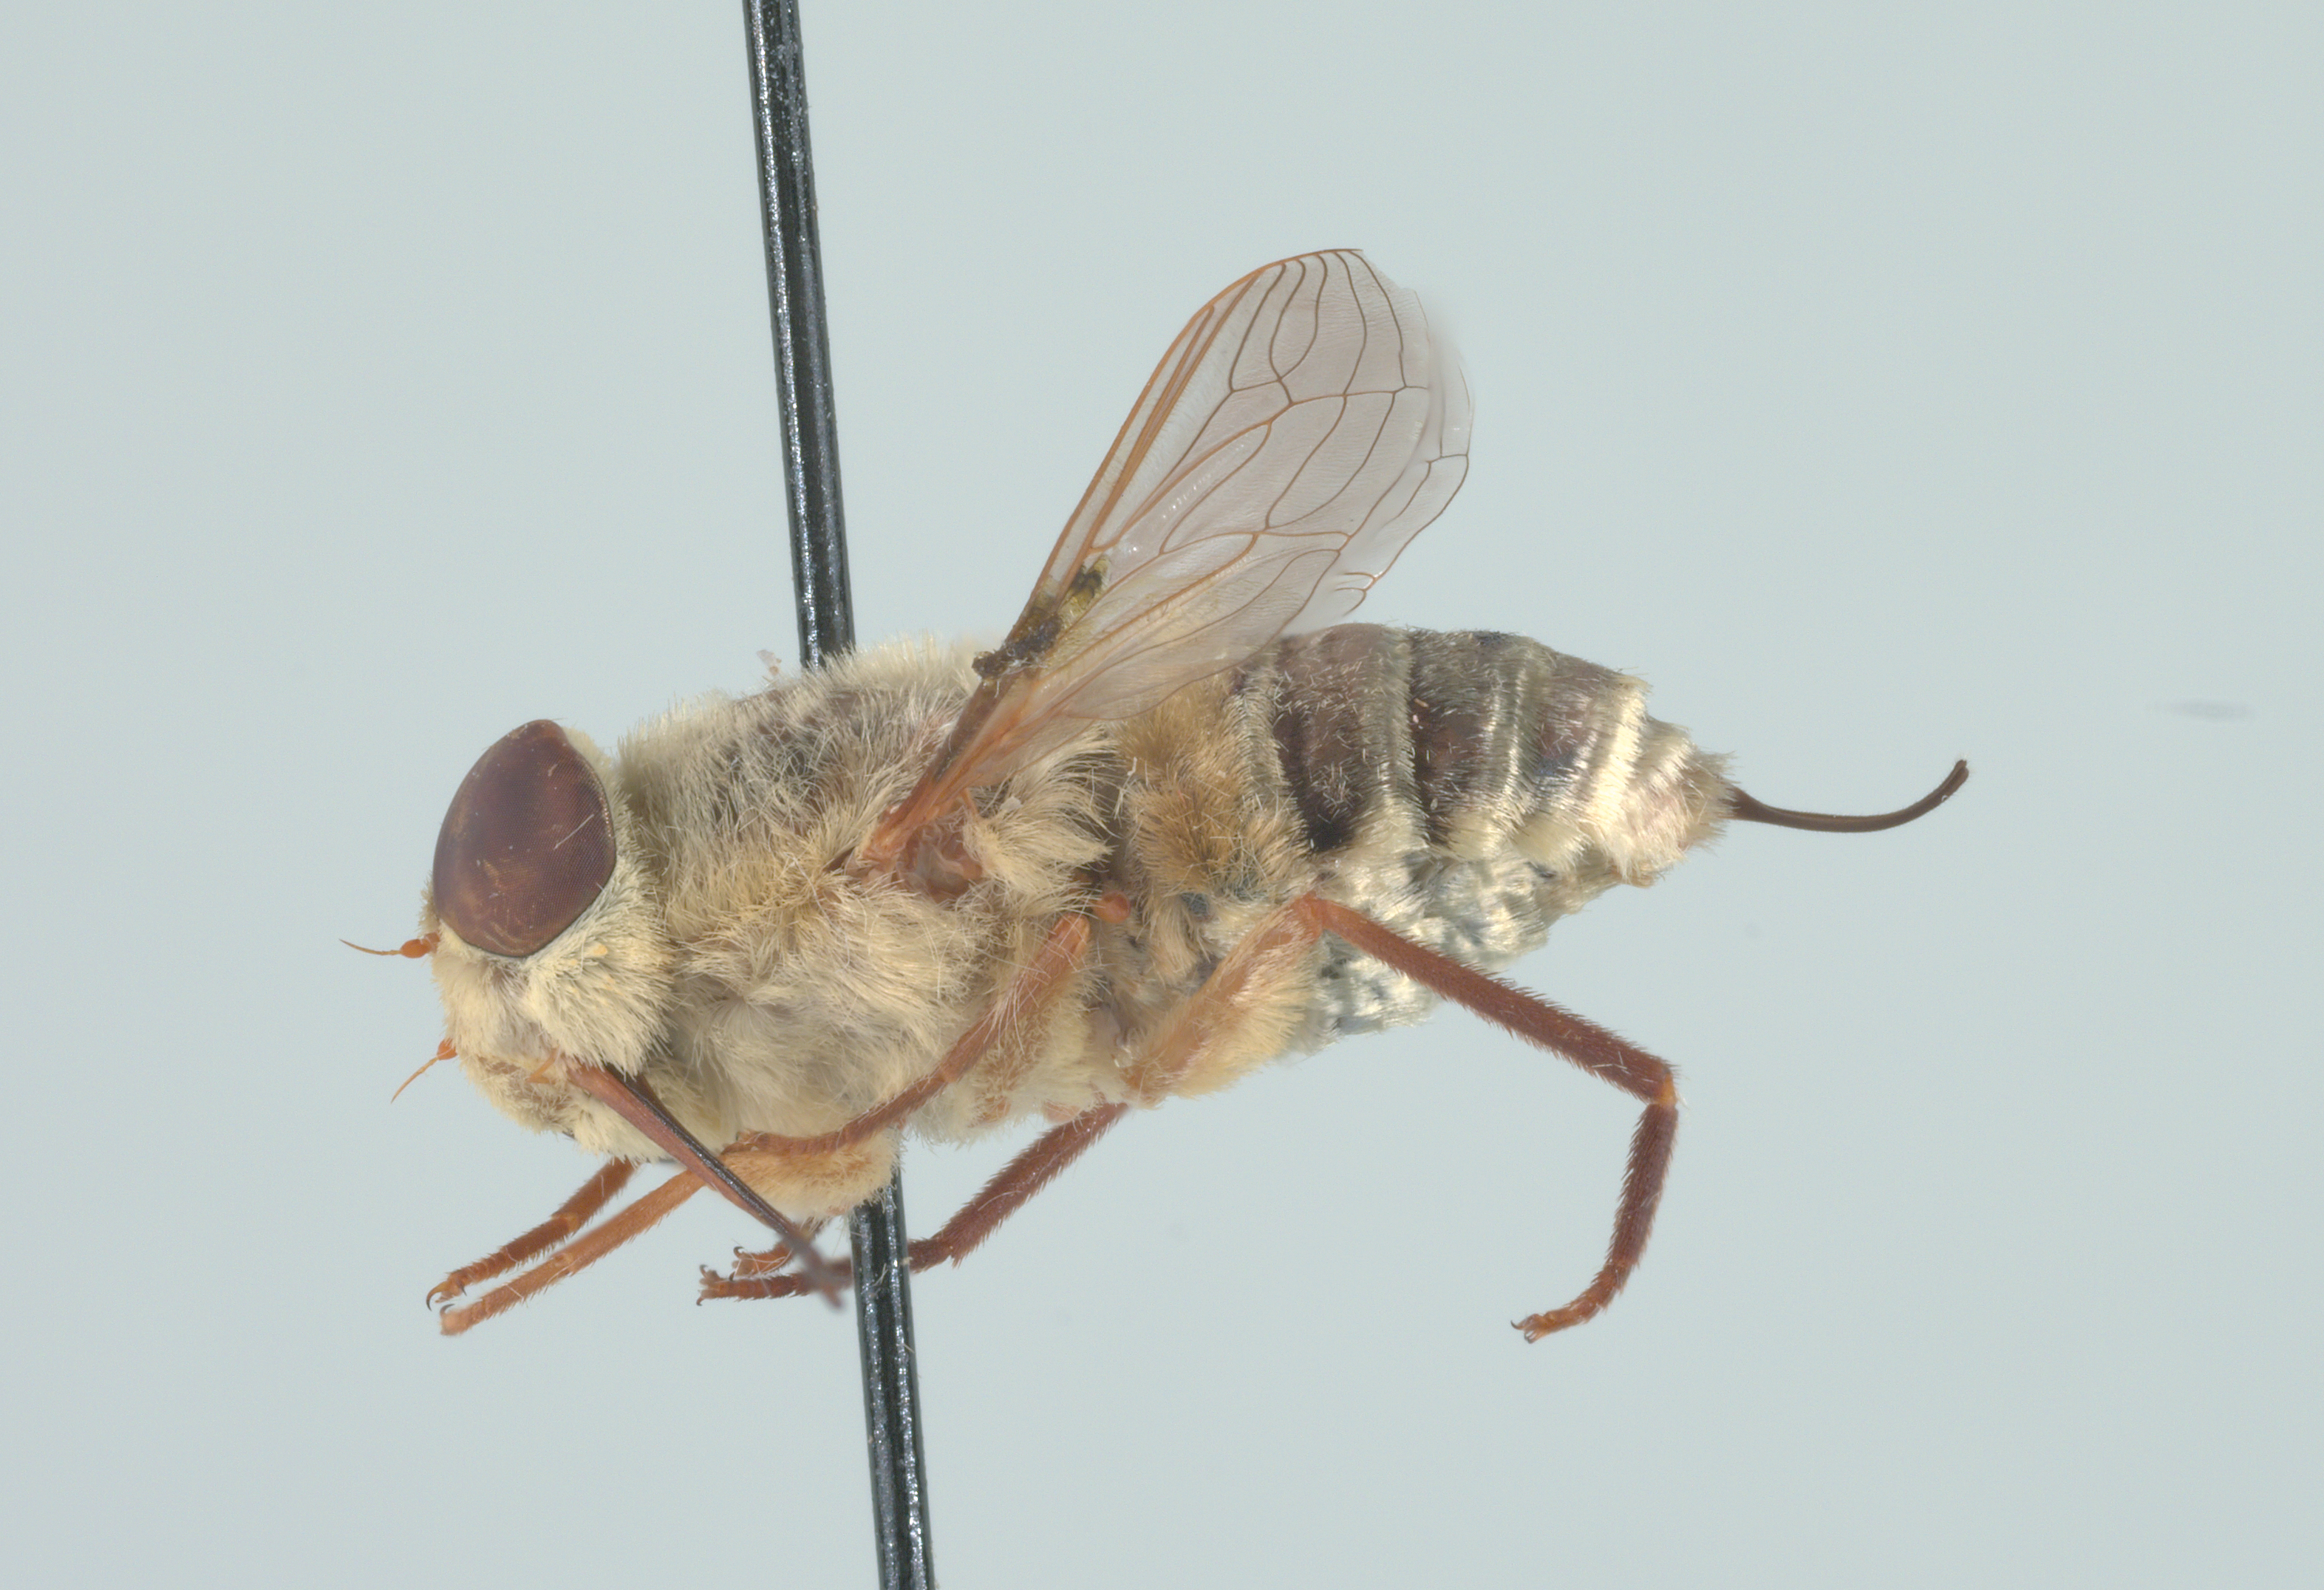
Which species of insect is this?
Neorhynchocephalus volaticus
